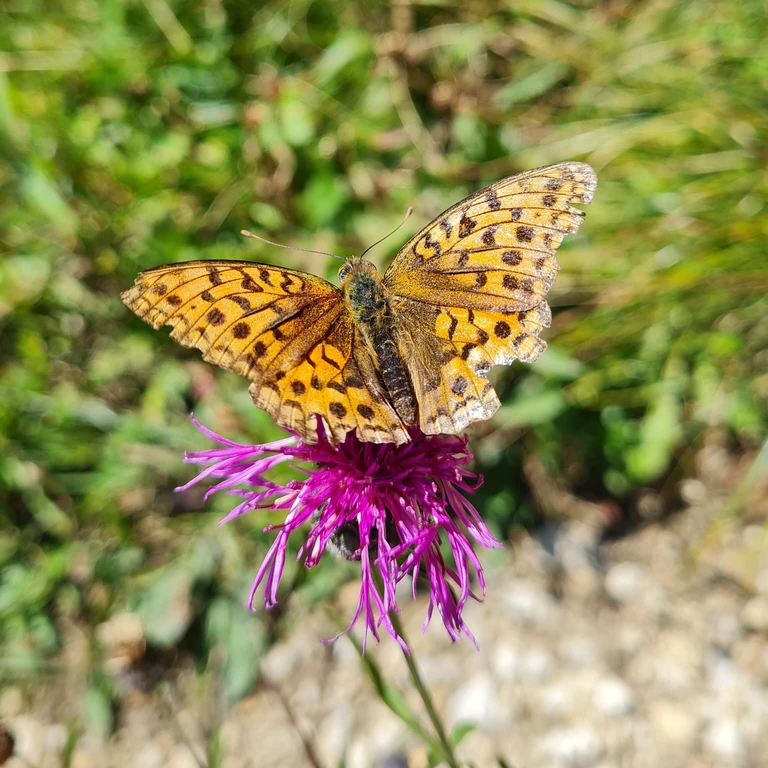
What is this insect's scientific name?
Fabriciana adippe
